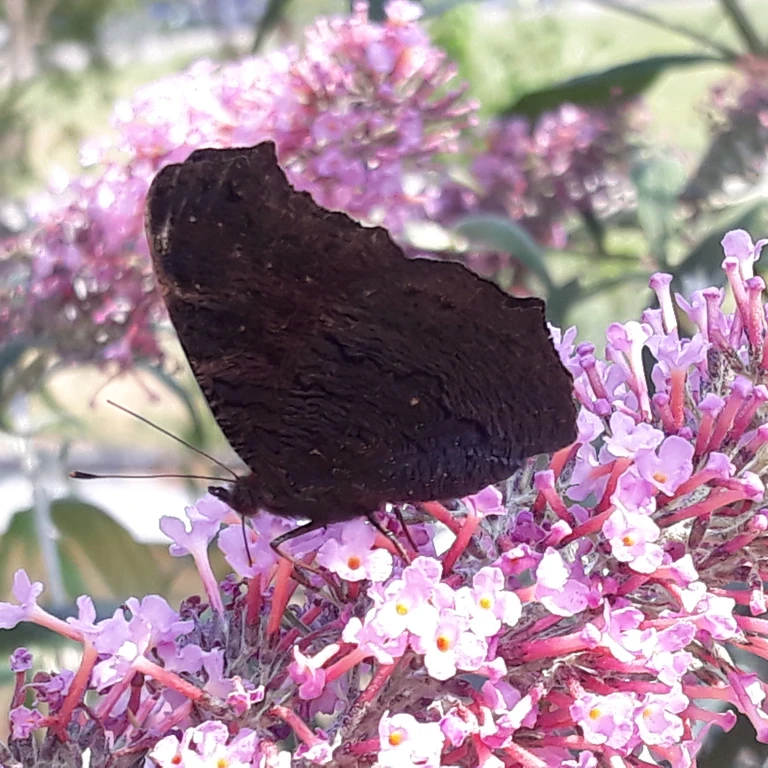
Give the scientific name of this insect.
Aglais io
